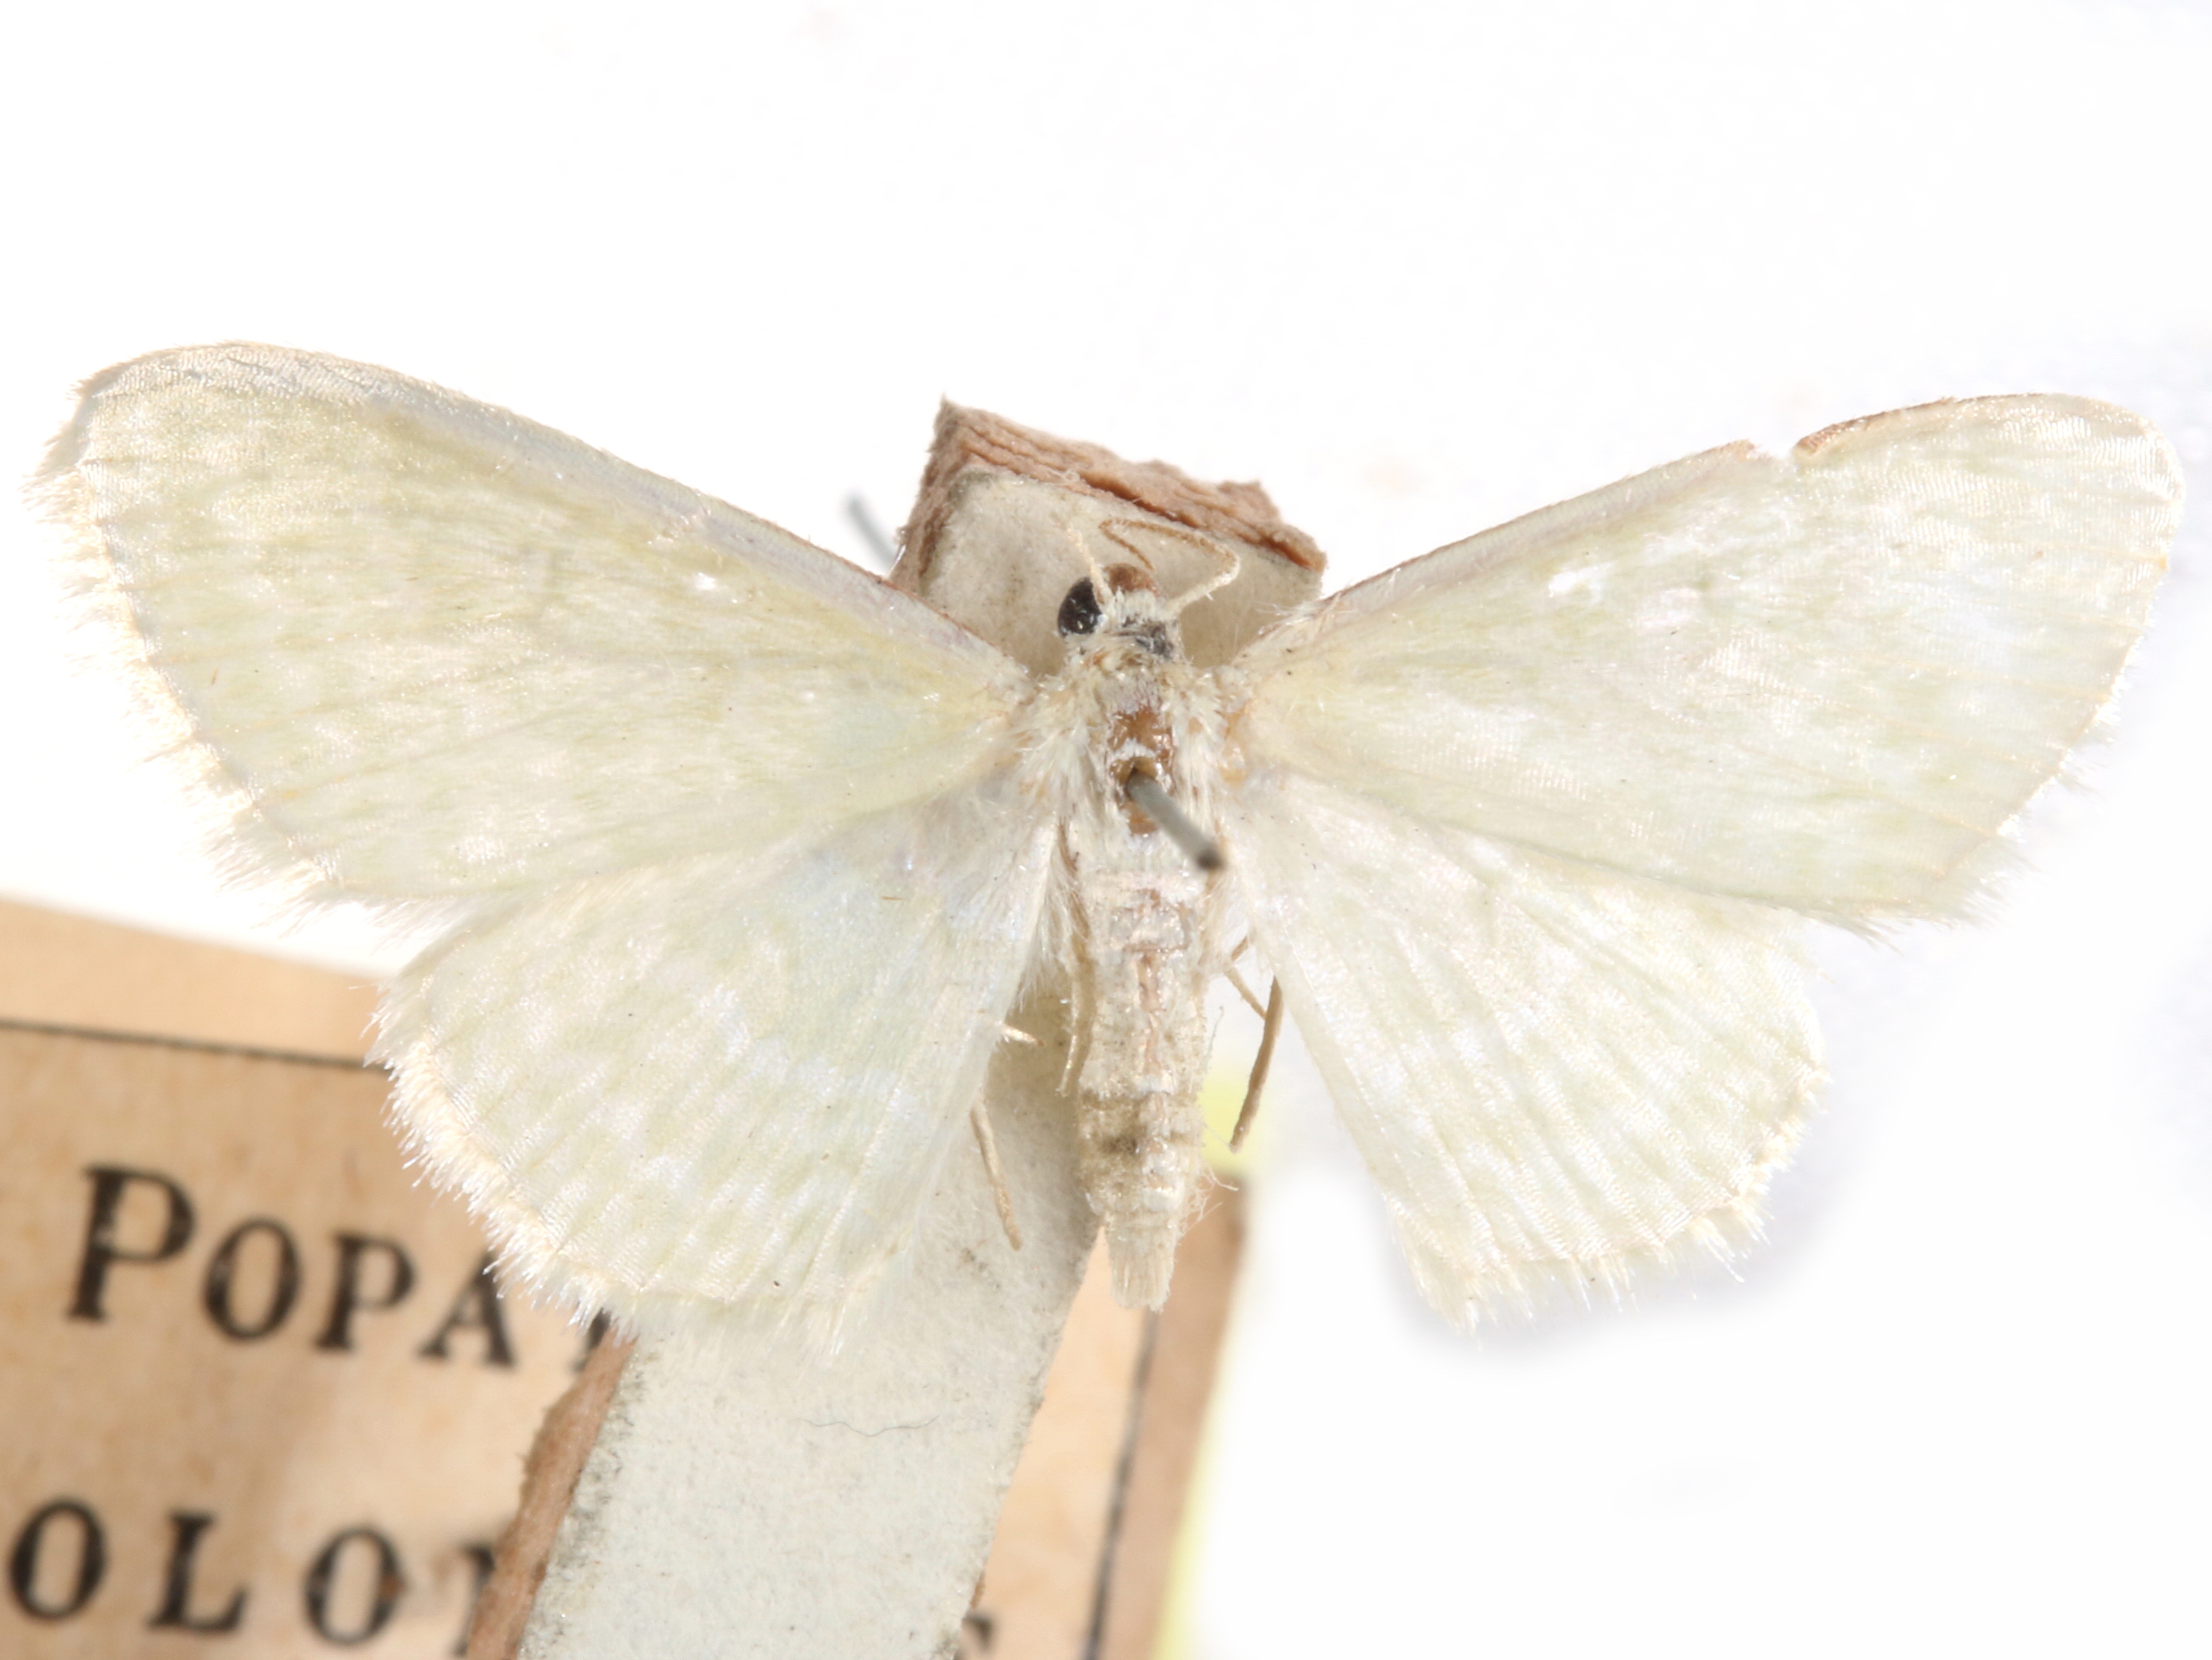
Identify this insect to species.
Neonemoria thalassinata
